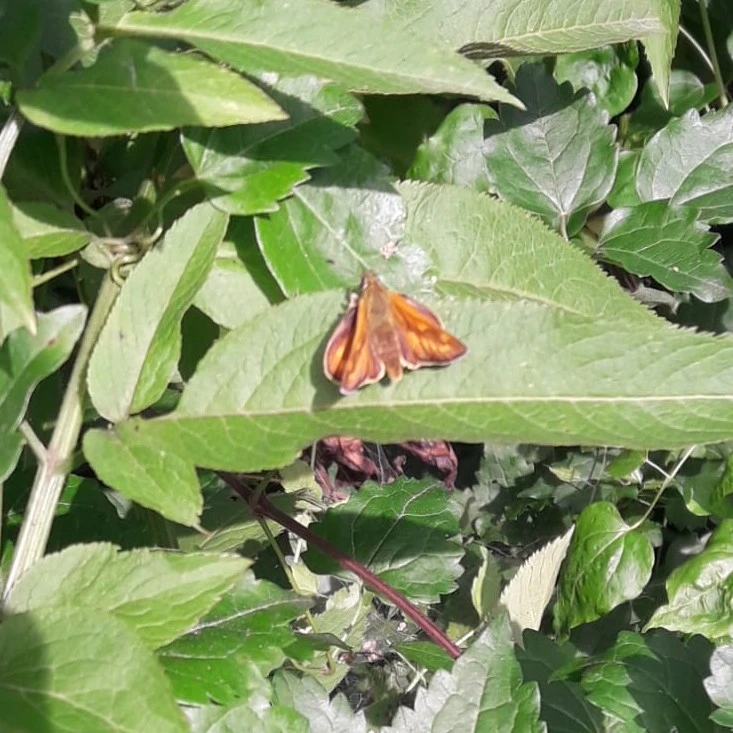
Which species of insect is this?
Ochlodes sylvanus (also Ochlodes venata)
